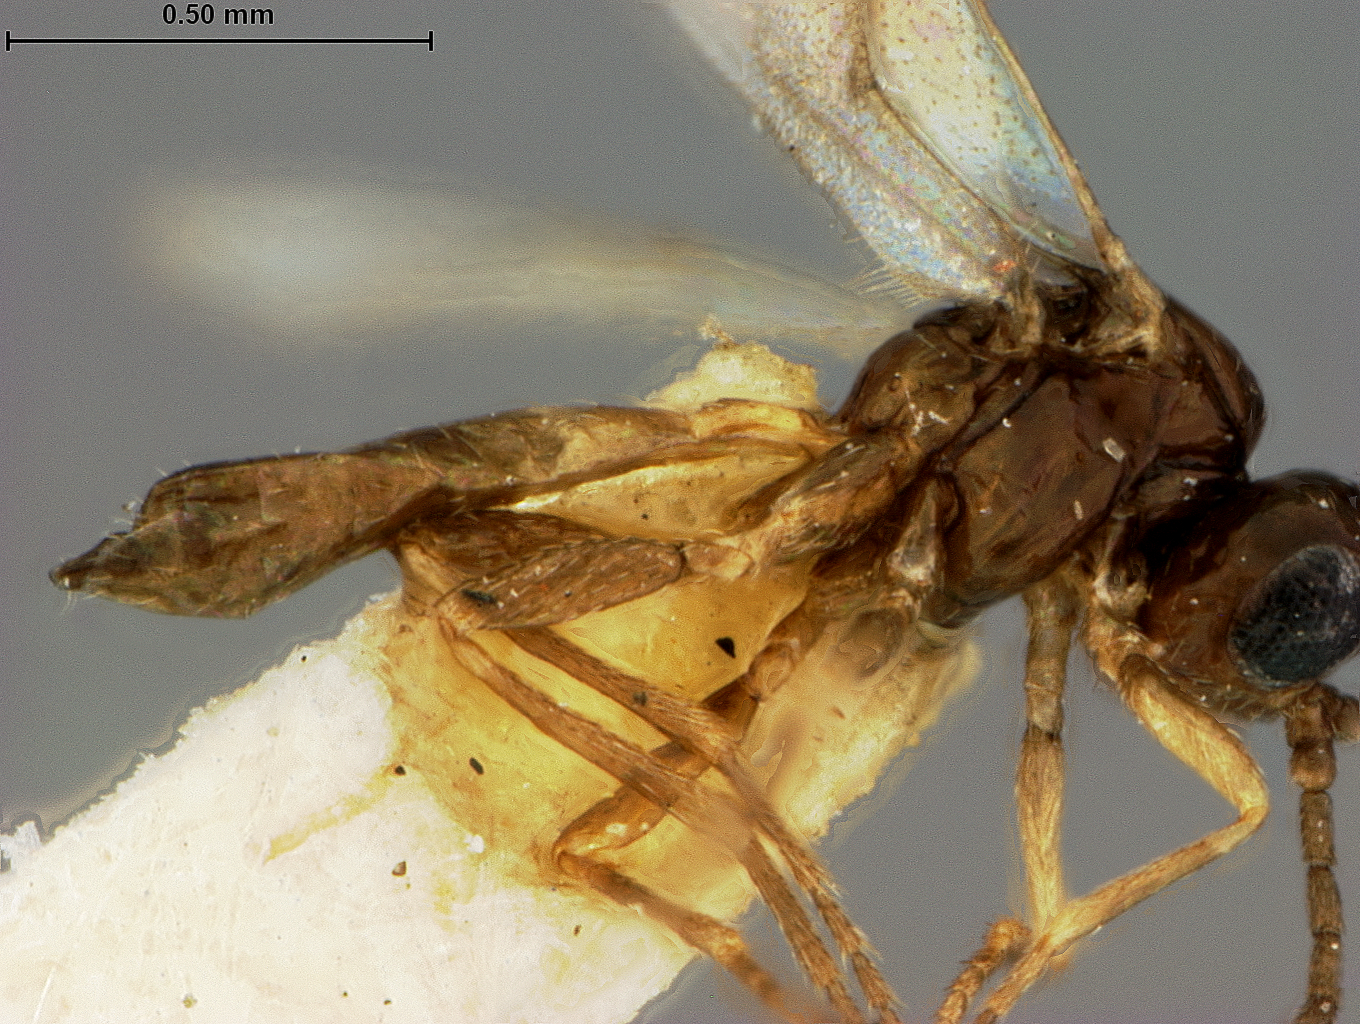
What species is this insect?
Lysiphlebus gossyppii
